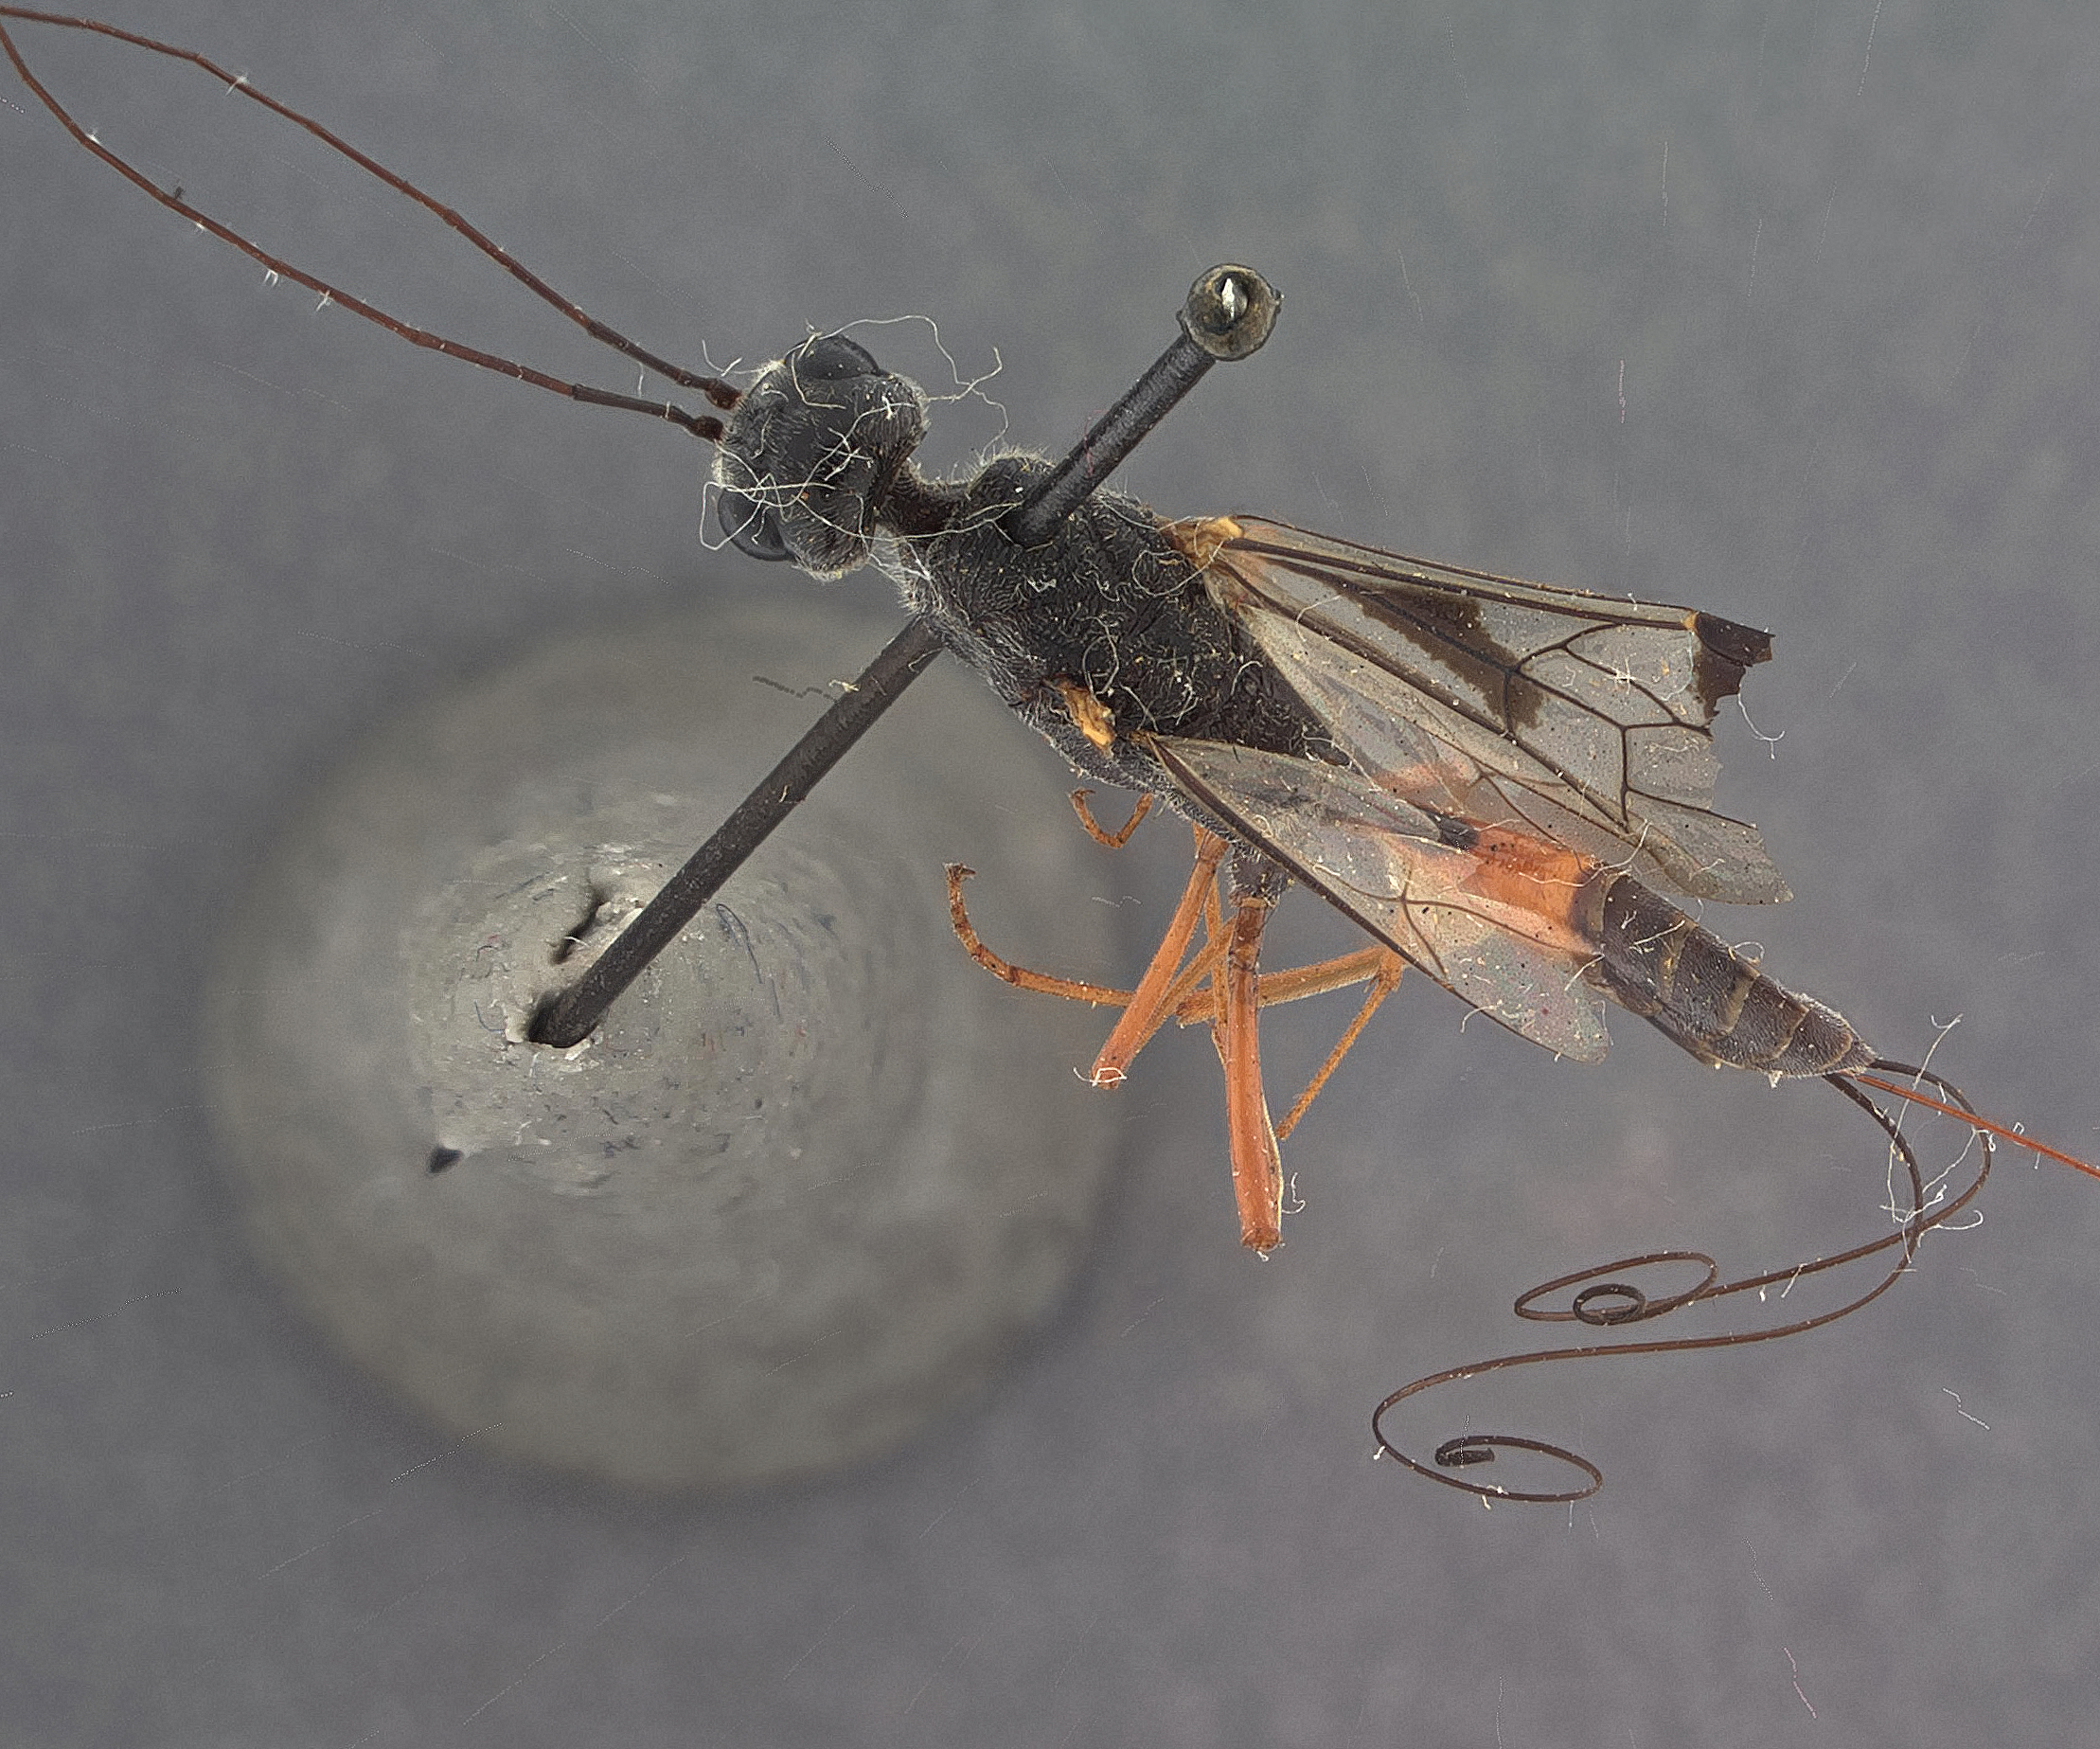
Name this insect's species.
Pristaulacus floridana
